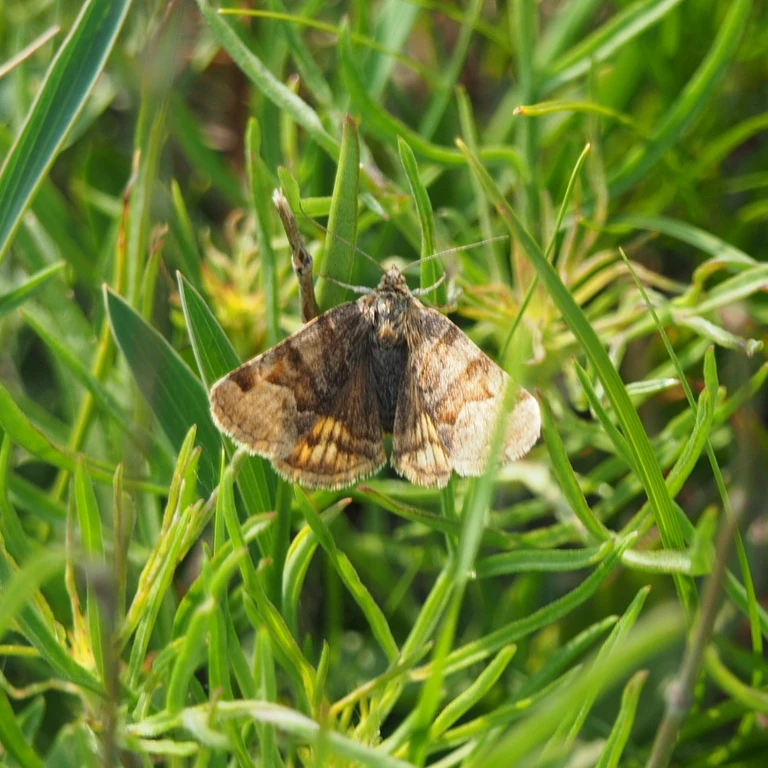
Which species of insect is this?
Euclidia glyphica
